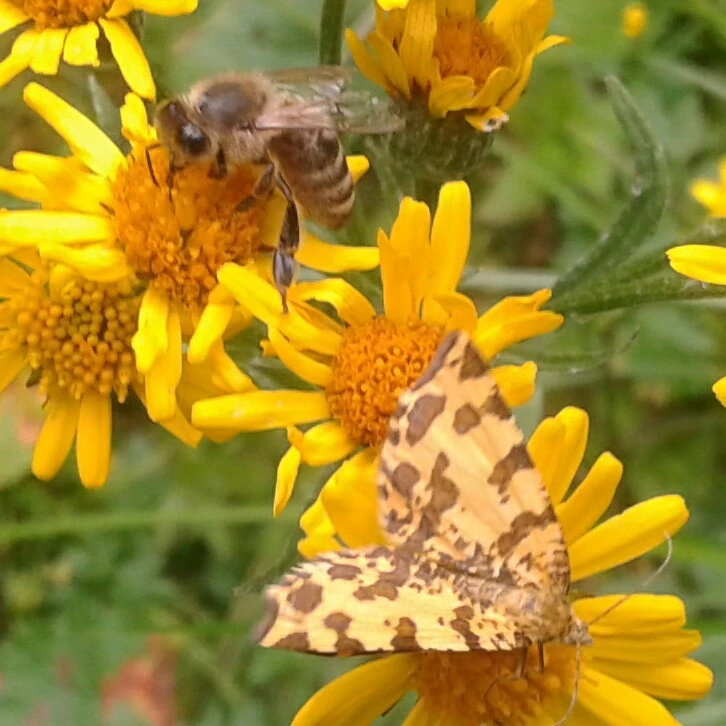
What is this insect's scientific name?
Pseudopanthera macularia
